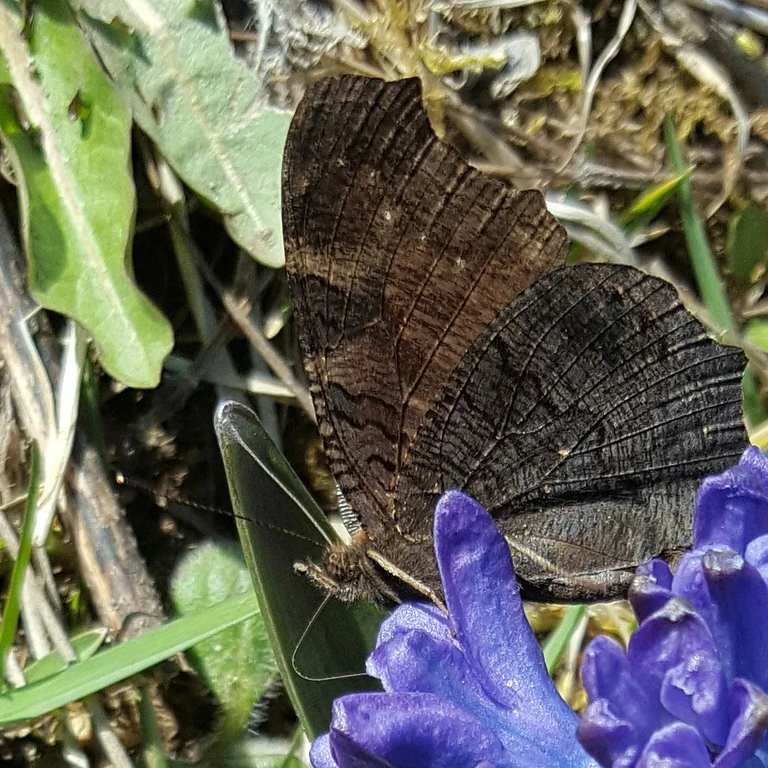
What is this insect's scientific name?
Aglais io
